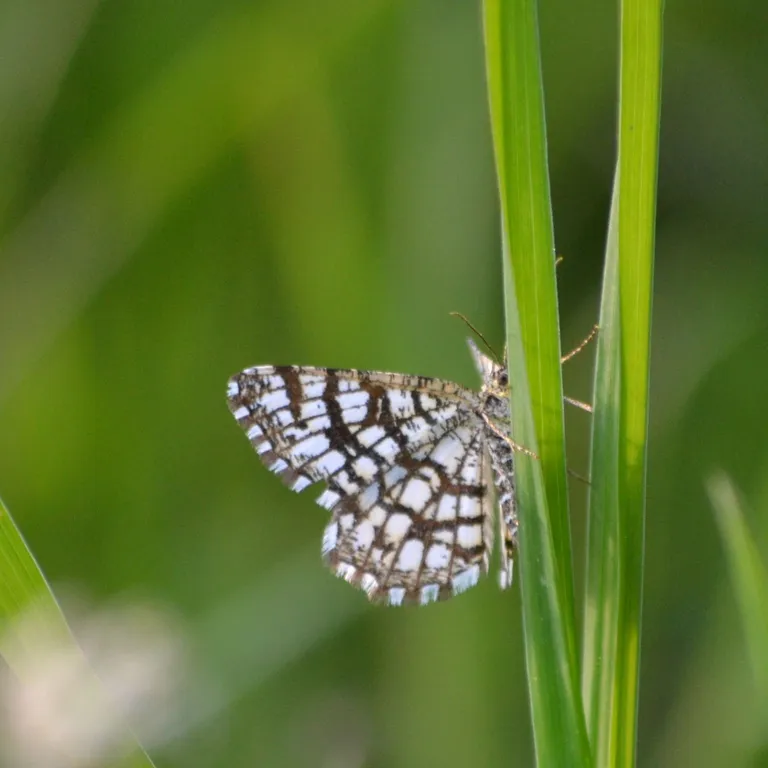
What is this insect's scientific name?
Chiasmia clathrata
